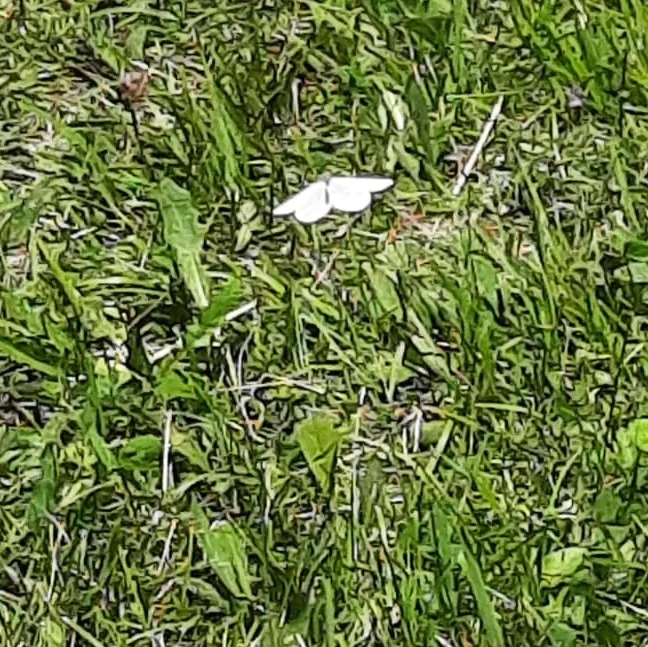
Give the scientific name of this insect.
Leptidea sinapis/juvernica
